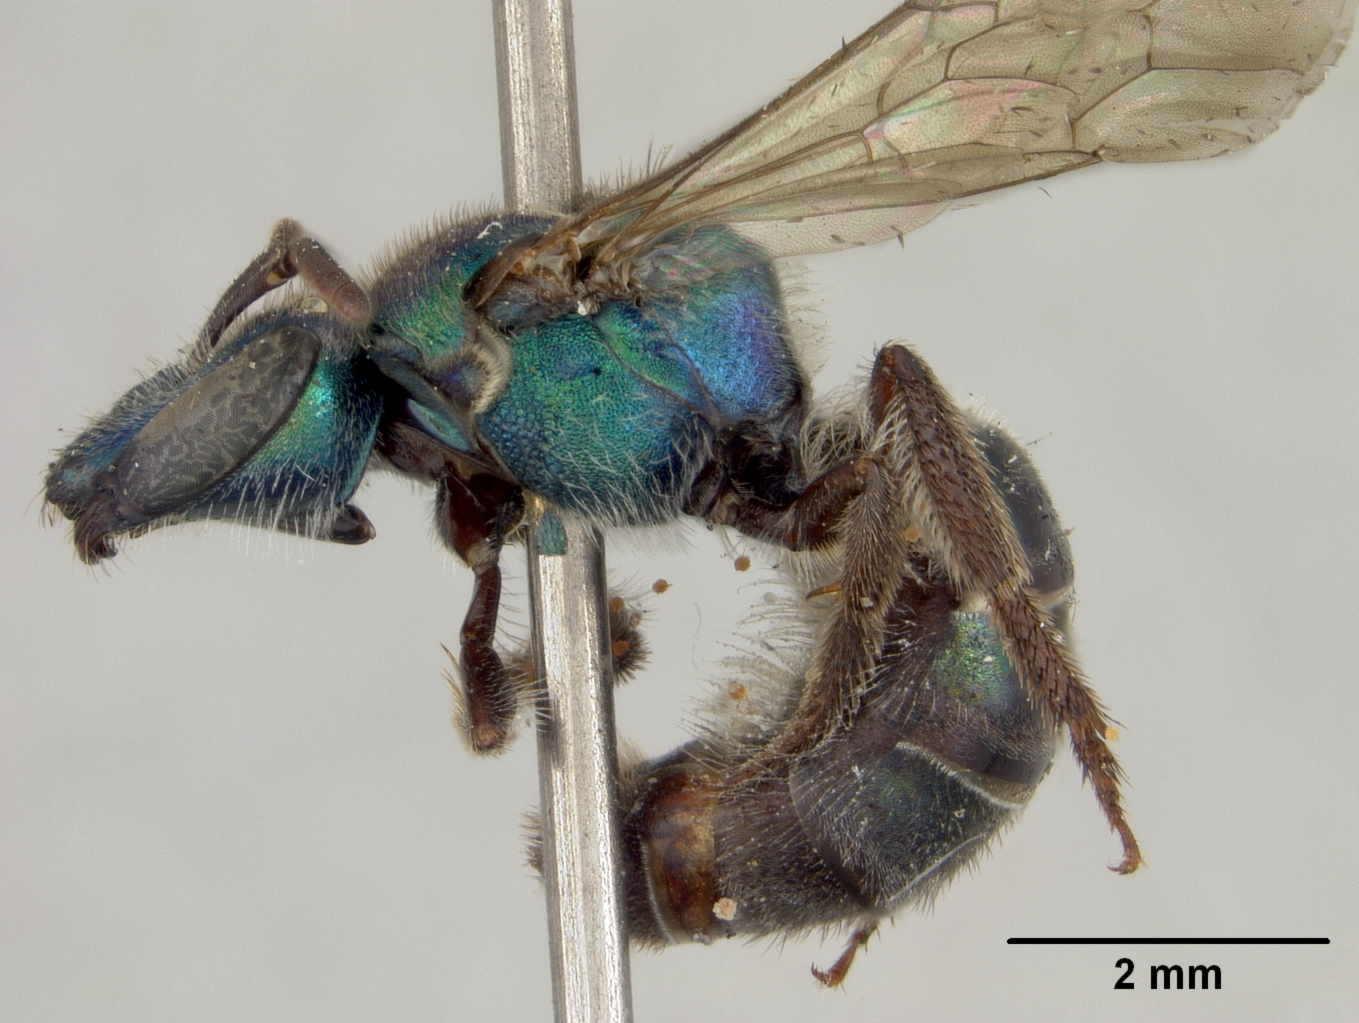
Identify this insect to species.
Augochlora quiriguensis
